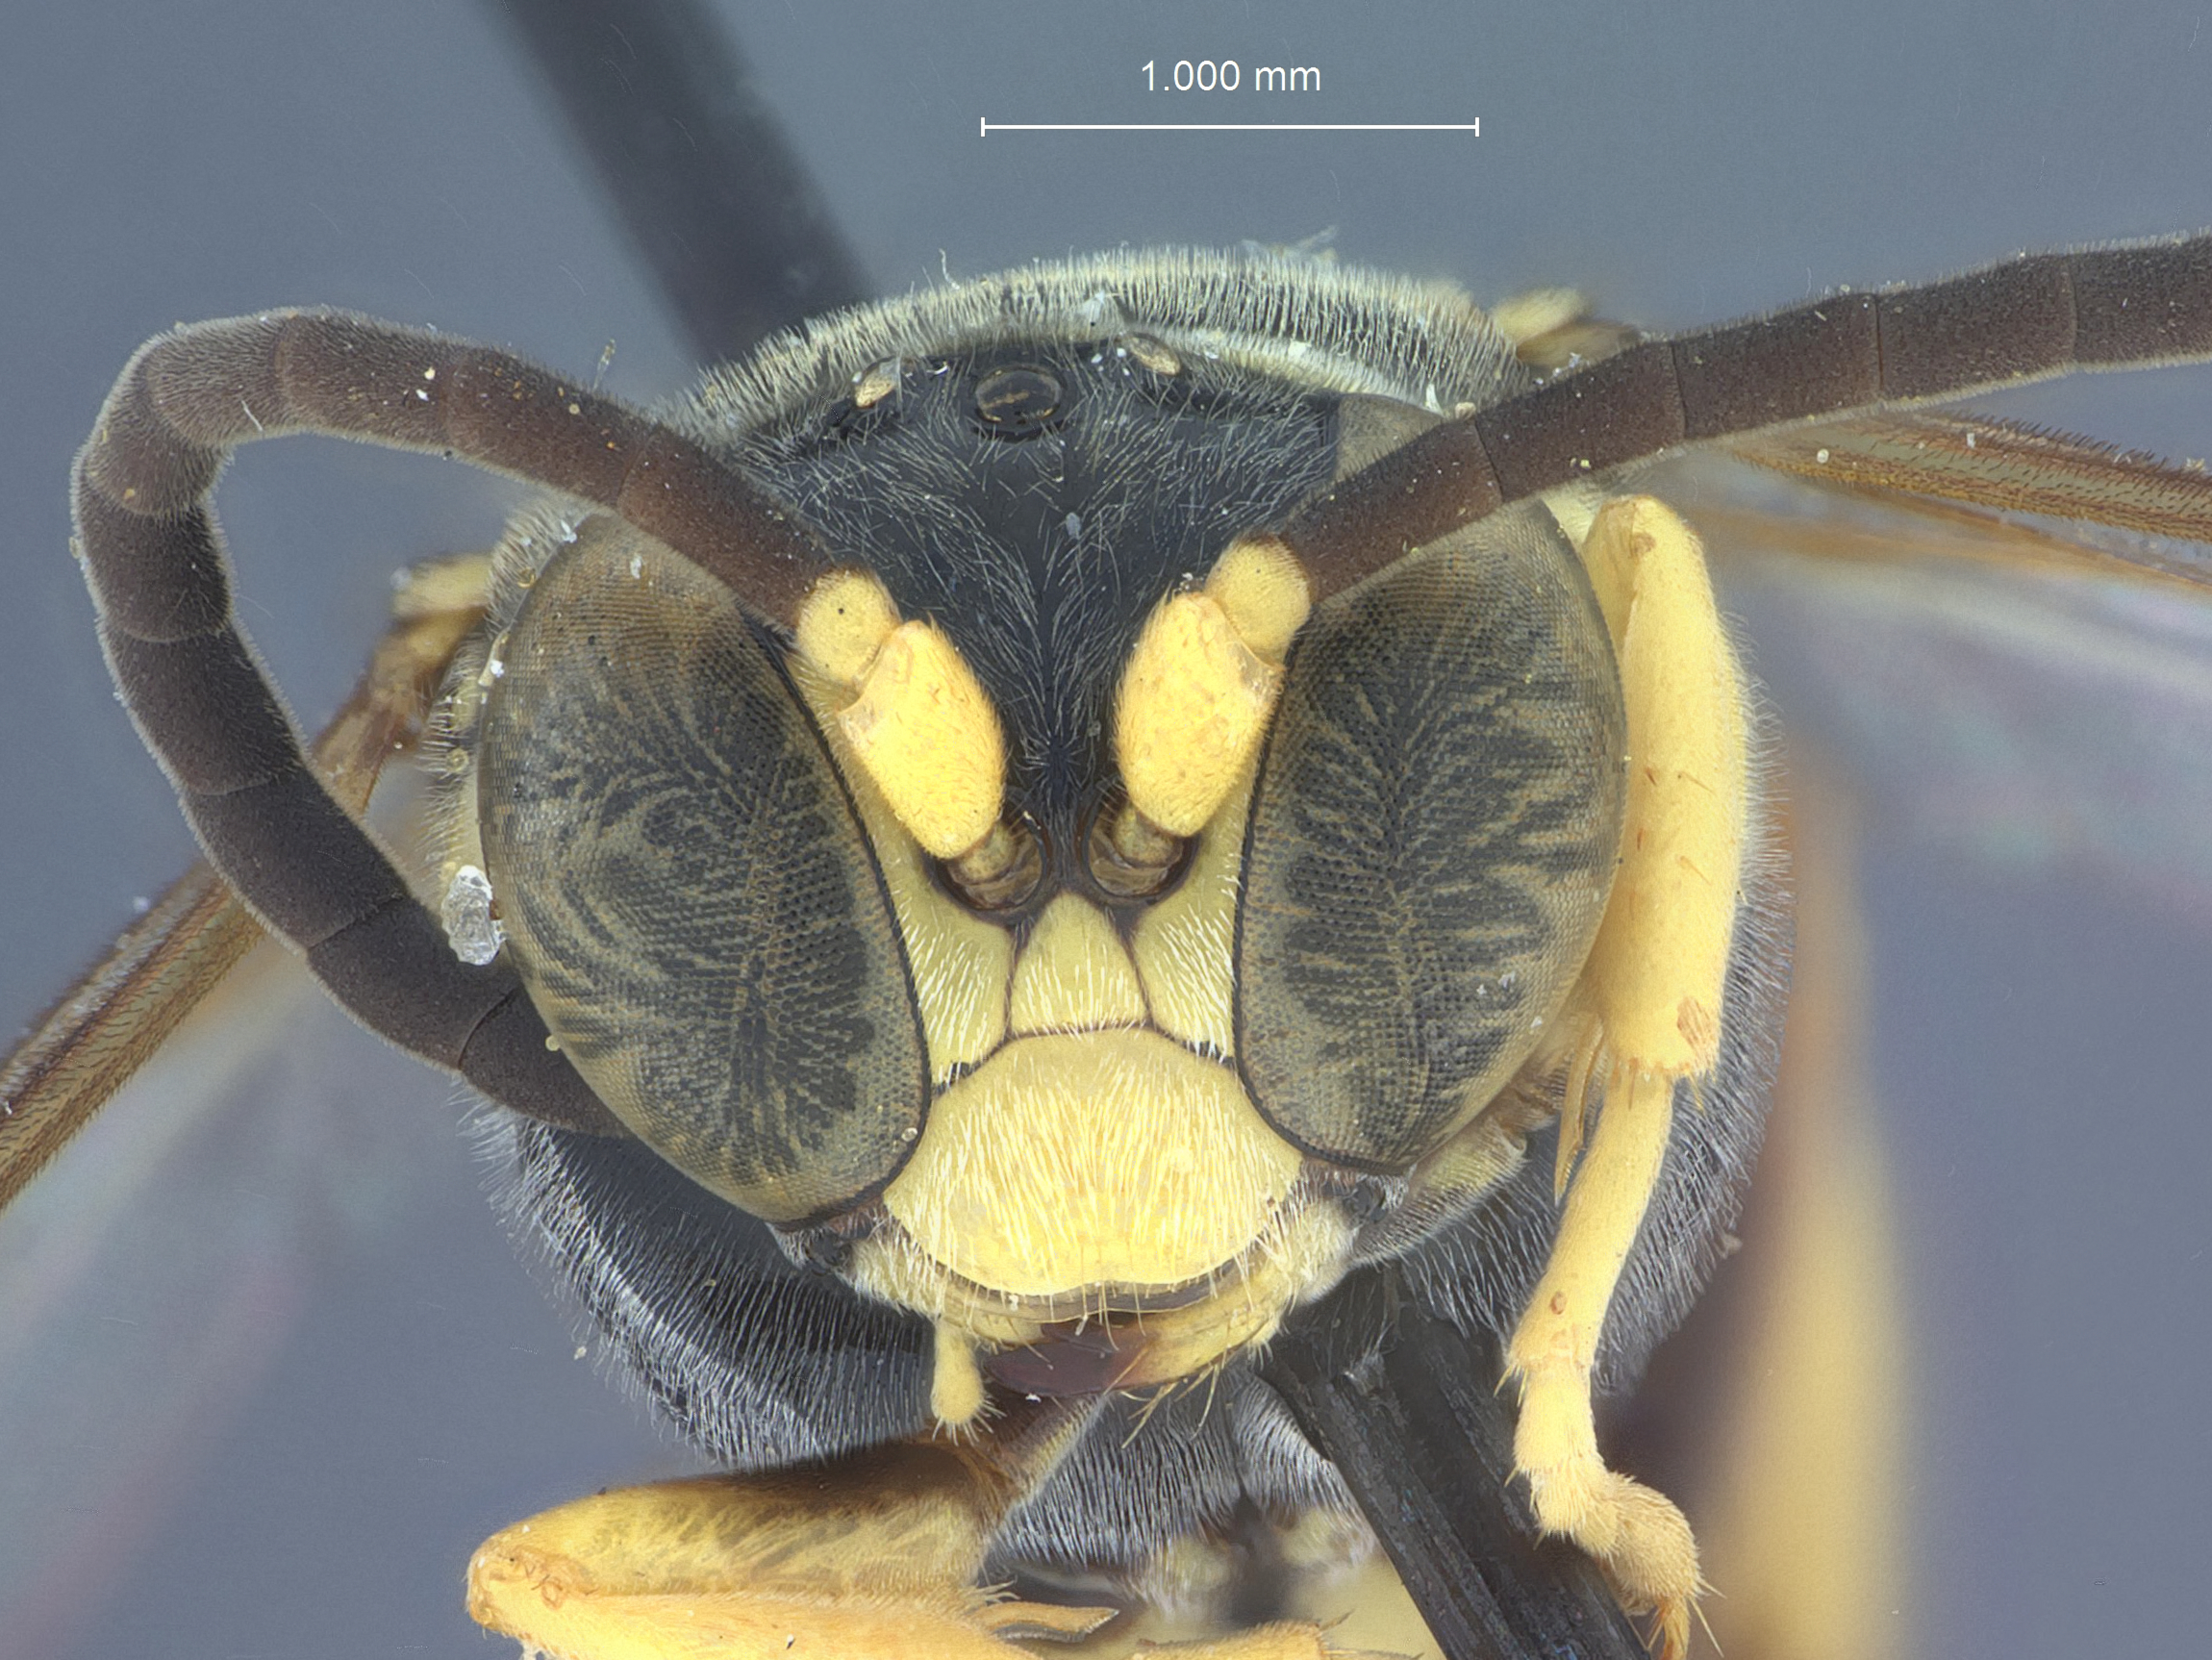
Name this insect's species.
Gorytes dorothyae
